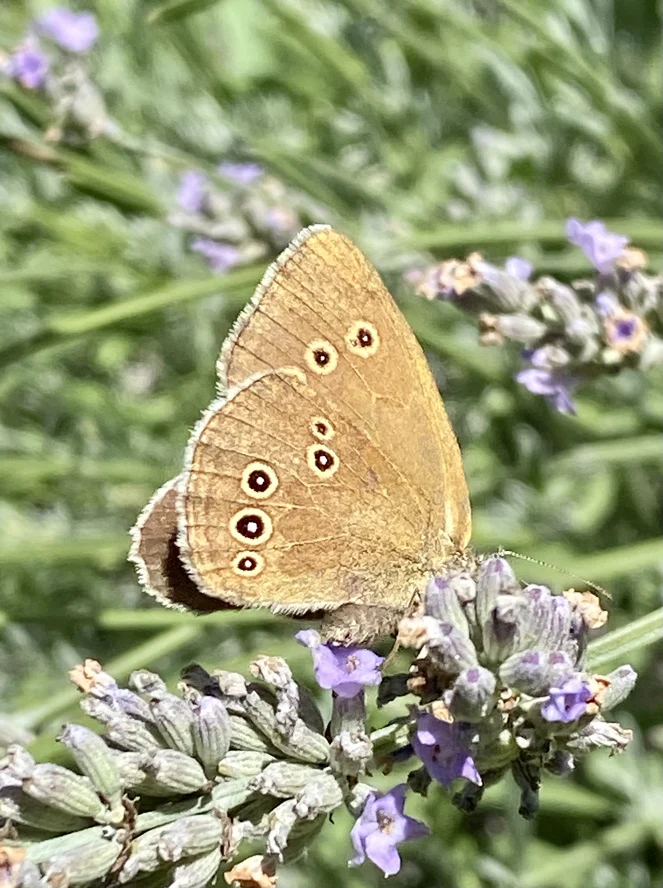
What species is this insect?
Aphantopus hyperantus
